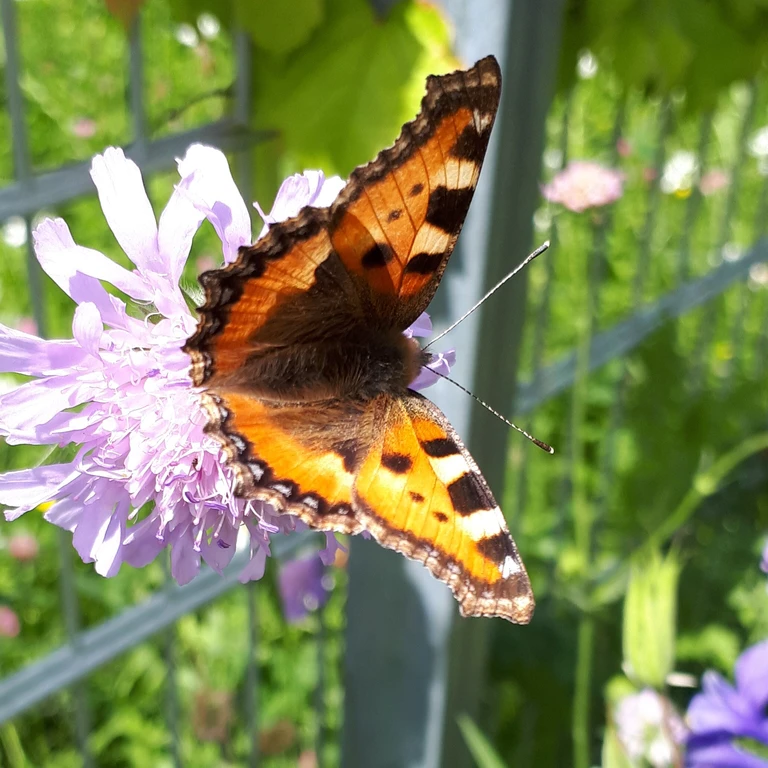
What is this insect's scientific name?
Aglais urticae
